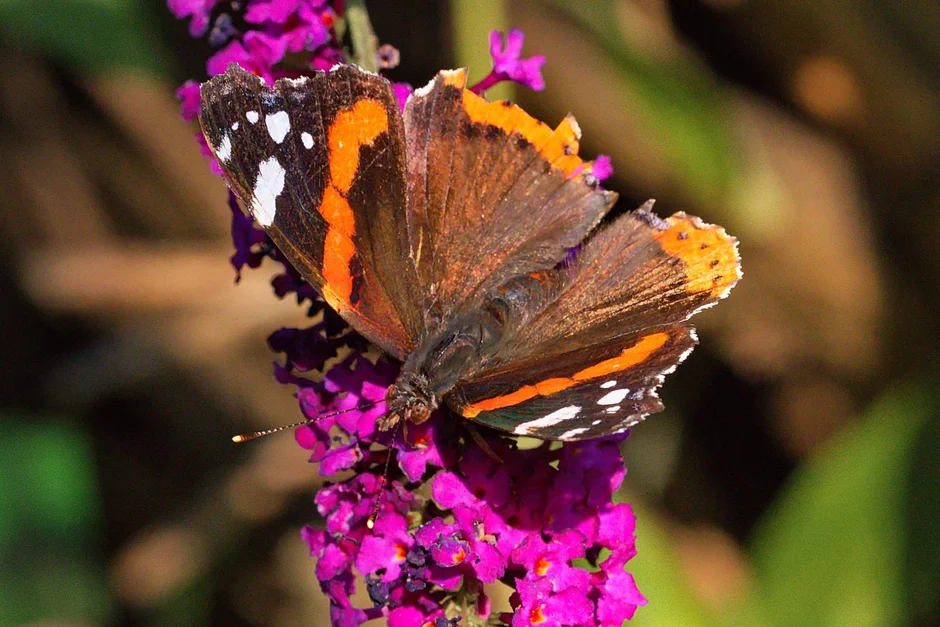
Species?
Vanessa atalanta
